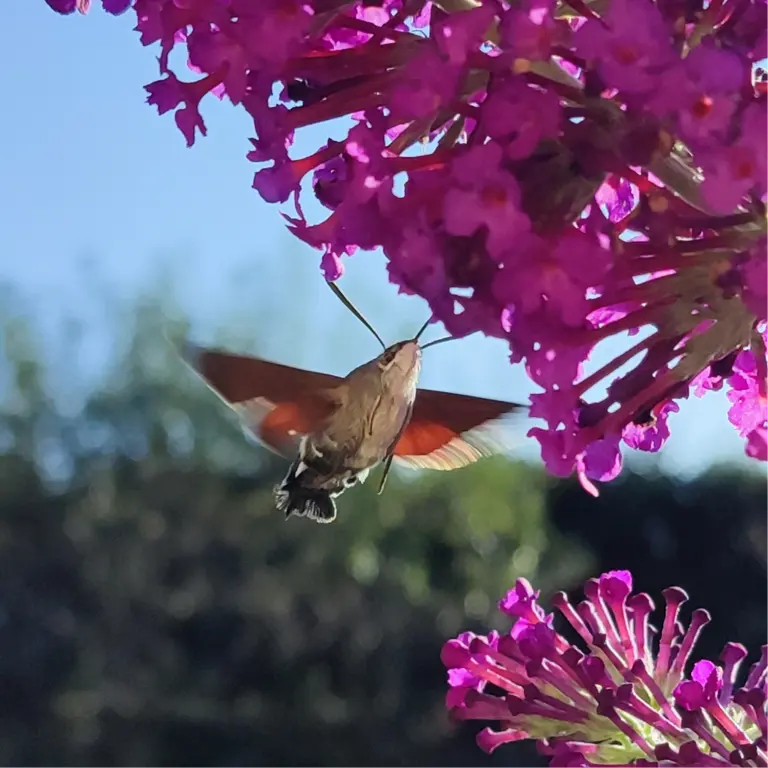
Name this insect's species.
Macroglossum stellatarum
